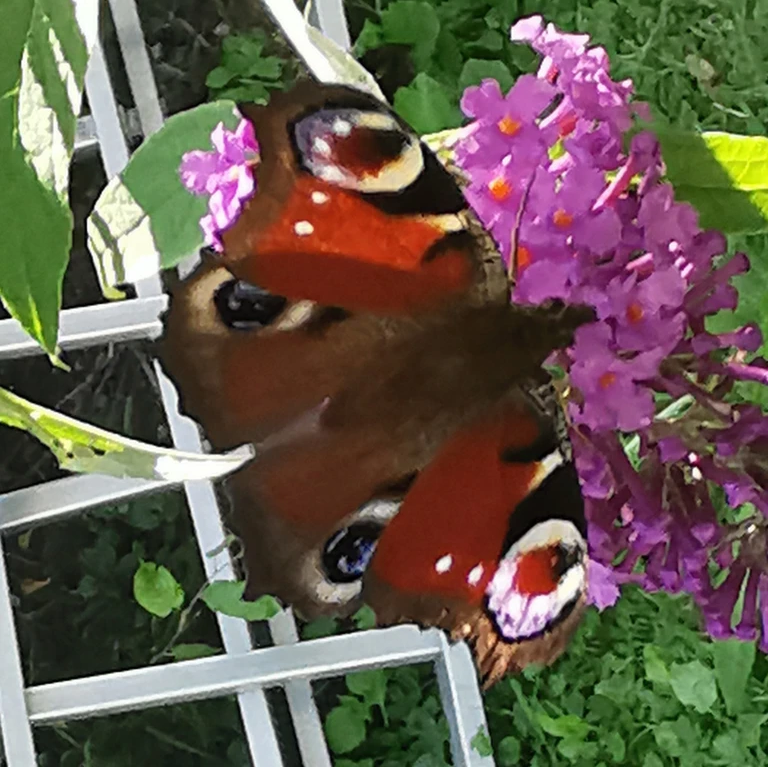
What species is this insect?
Aglais io
